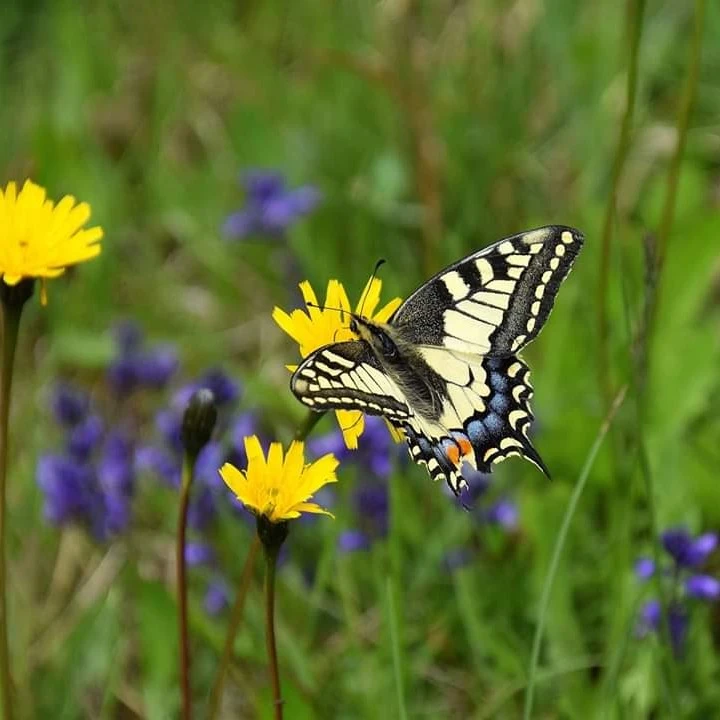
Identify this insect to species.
Papilio machaon
